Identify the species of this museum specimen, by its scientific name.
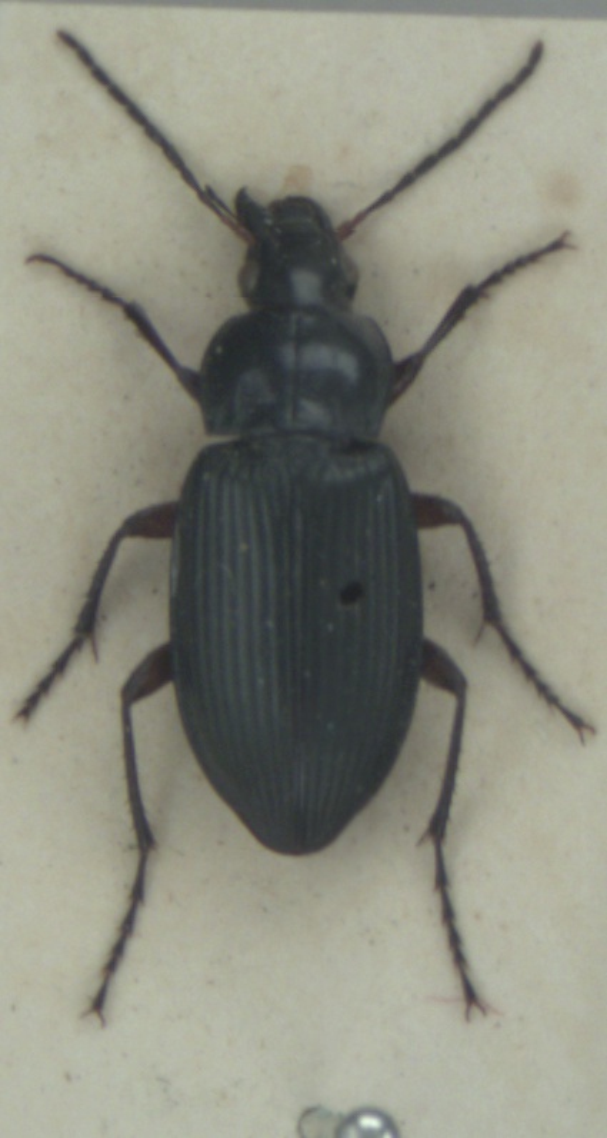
Poecilus cupreus
